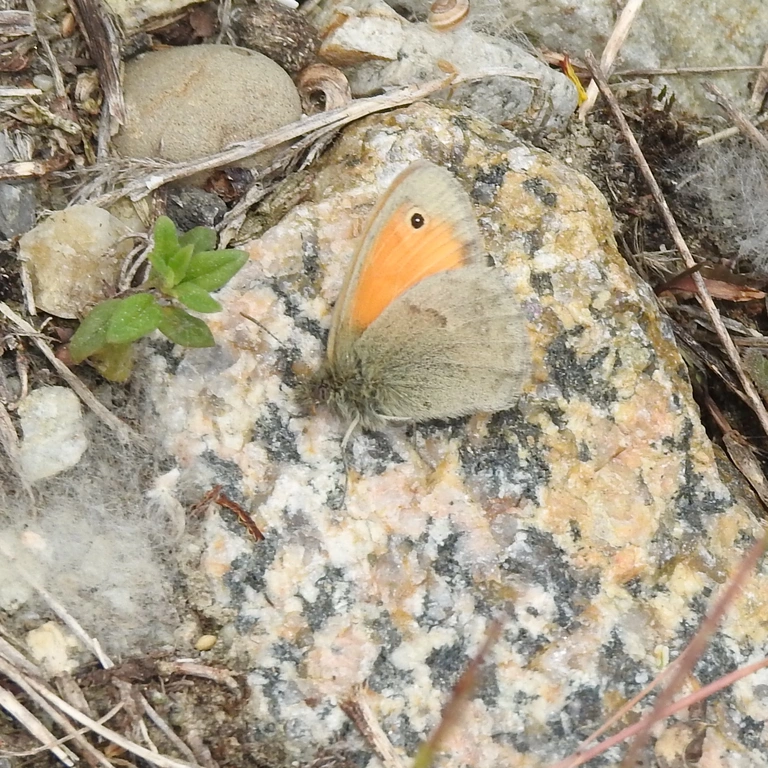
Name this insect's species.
Coenonympha pamphilus
